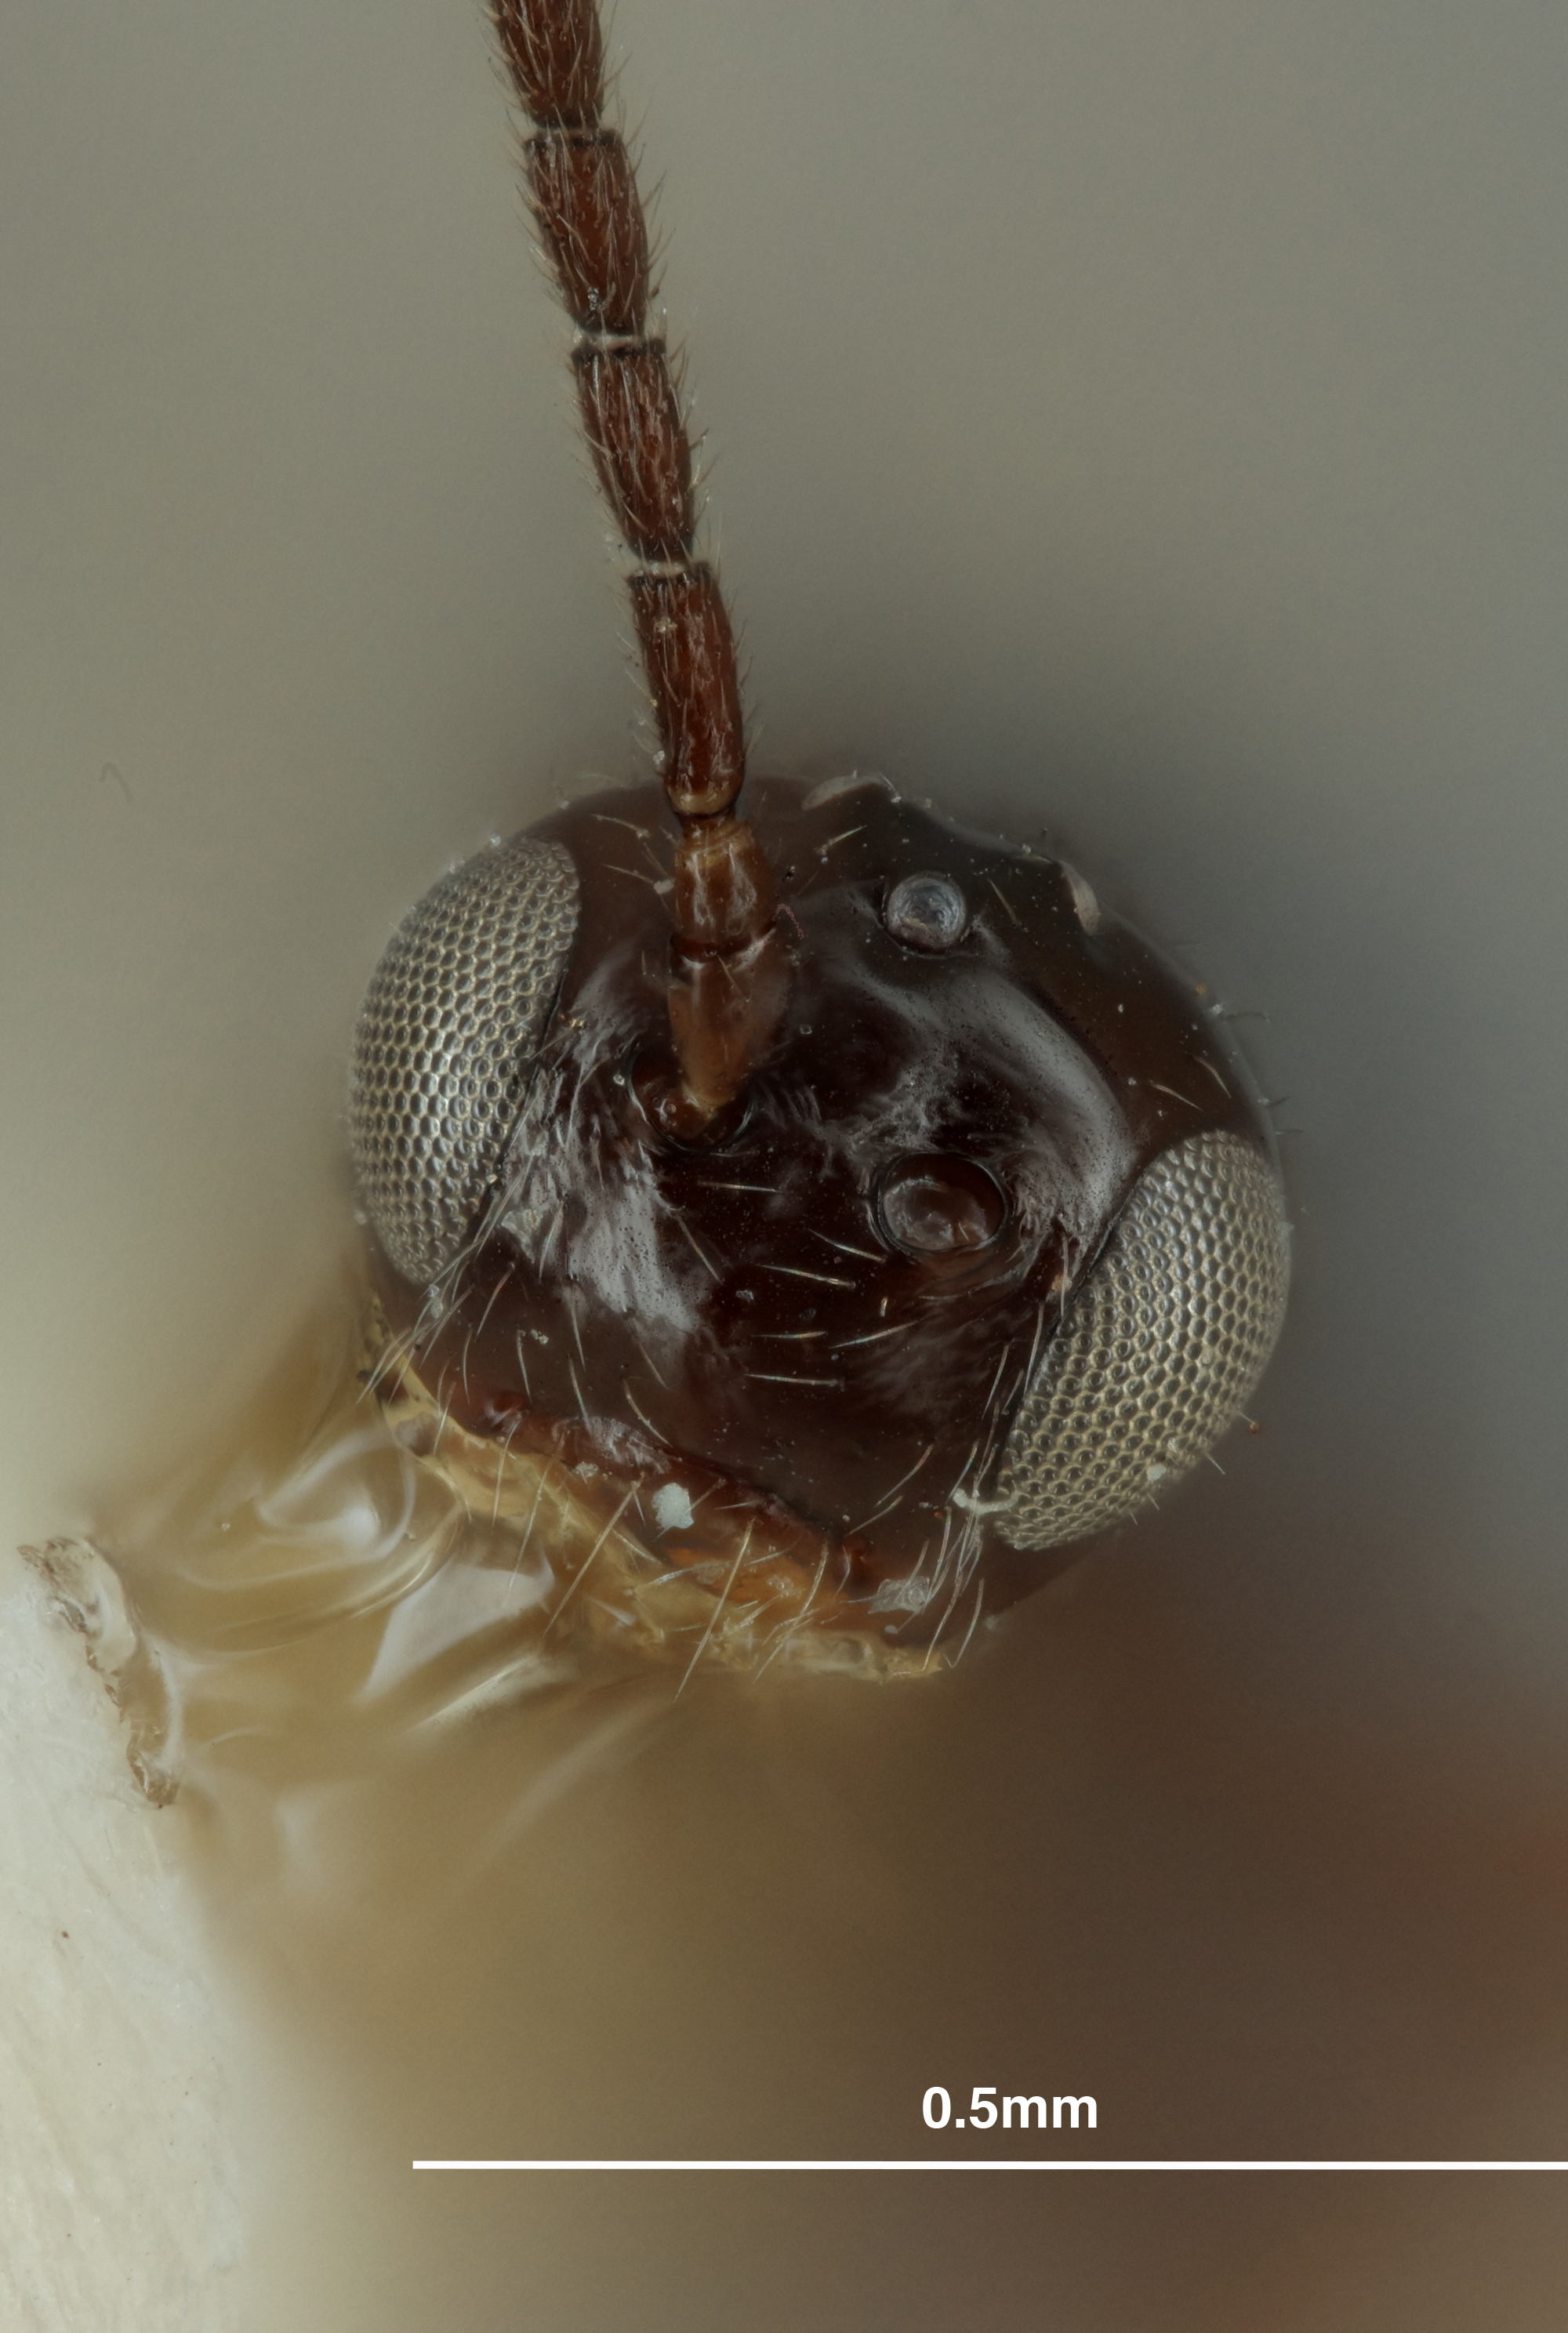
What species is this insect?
Opius phoenicensis
